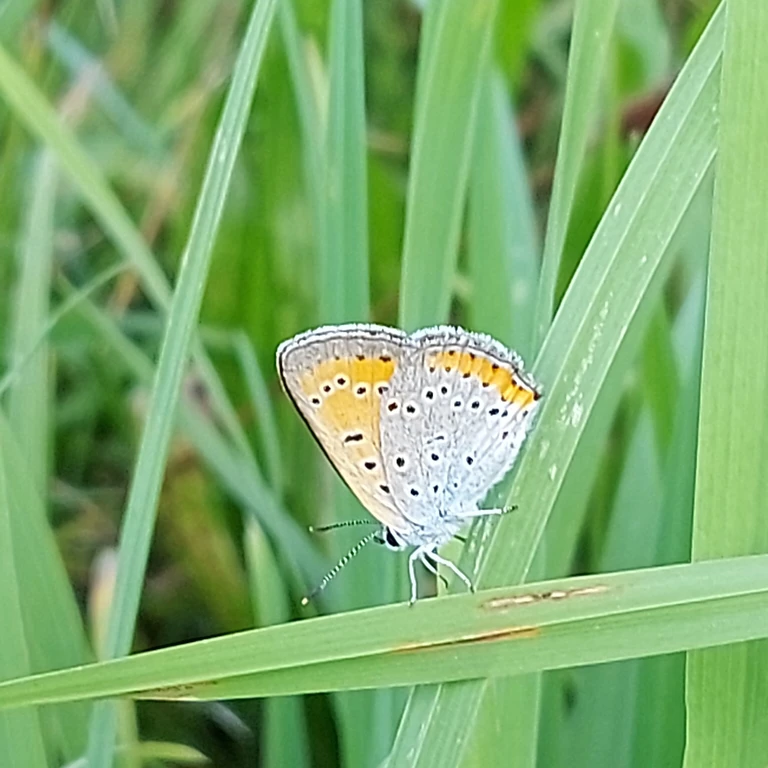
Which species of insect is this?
Lycaena dispar
